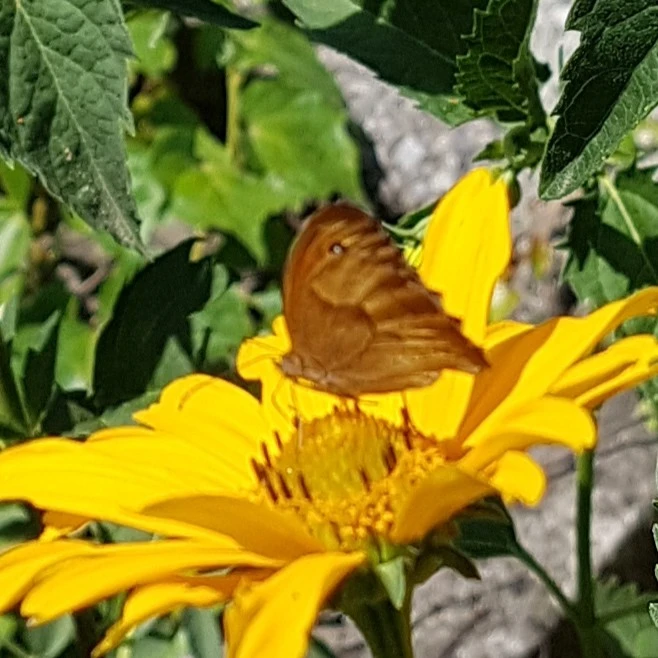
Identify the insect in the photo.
Maniola jurtina
